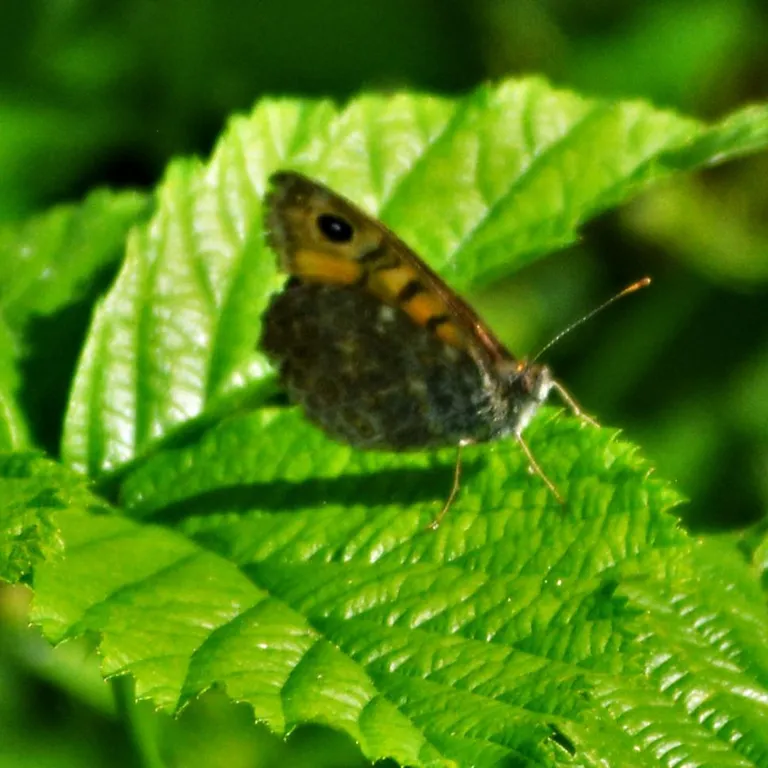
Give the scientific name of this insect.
Lasiommata megera (also Pararge megera)
